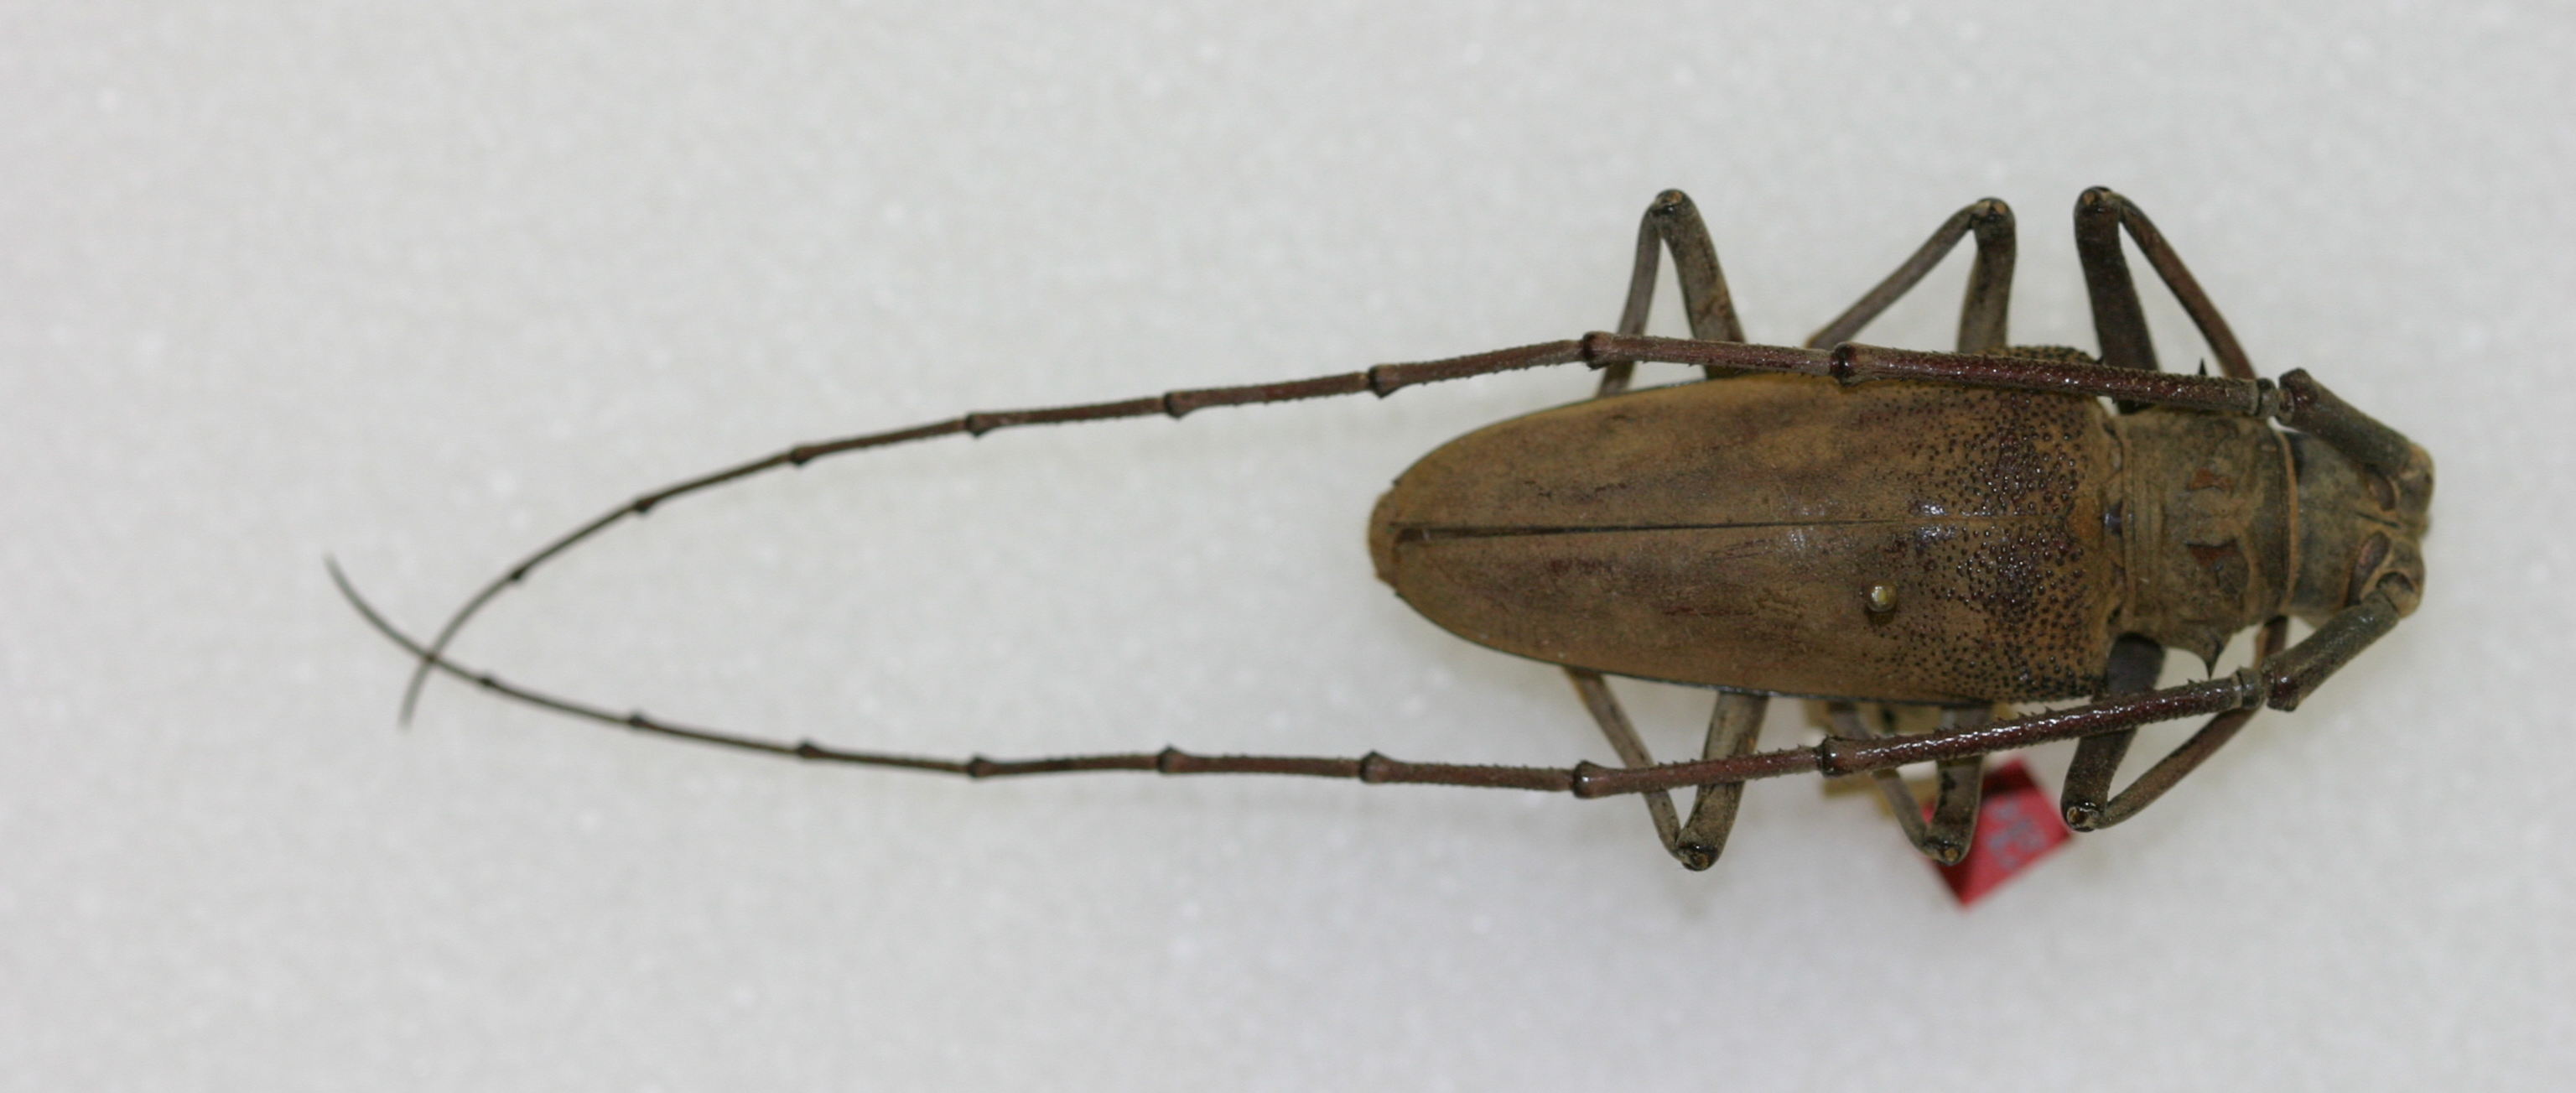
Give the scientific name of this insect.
Batocera tippmanni
